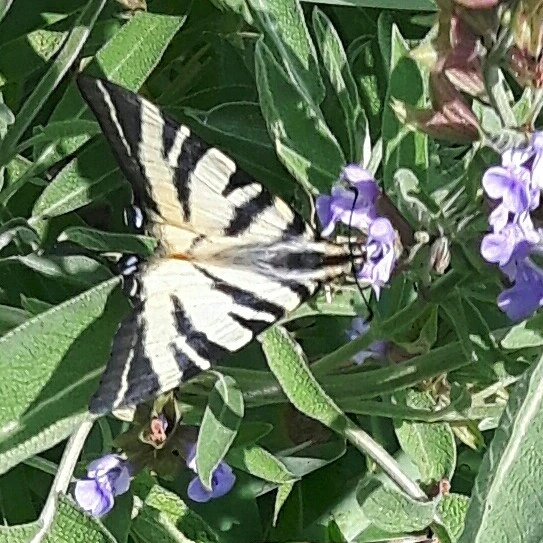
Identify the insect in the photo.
Iphiclides podalirius
